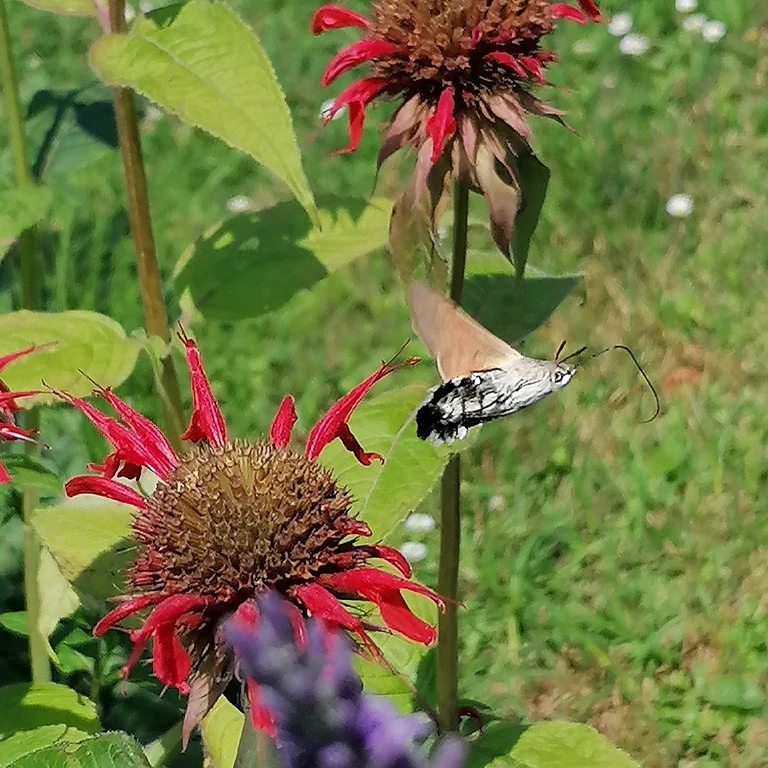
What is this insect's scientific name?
Macroglossum stellatarum
